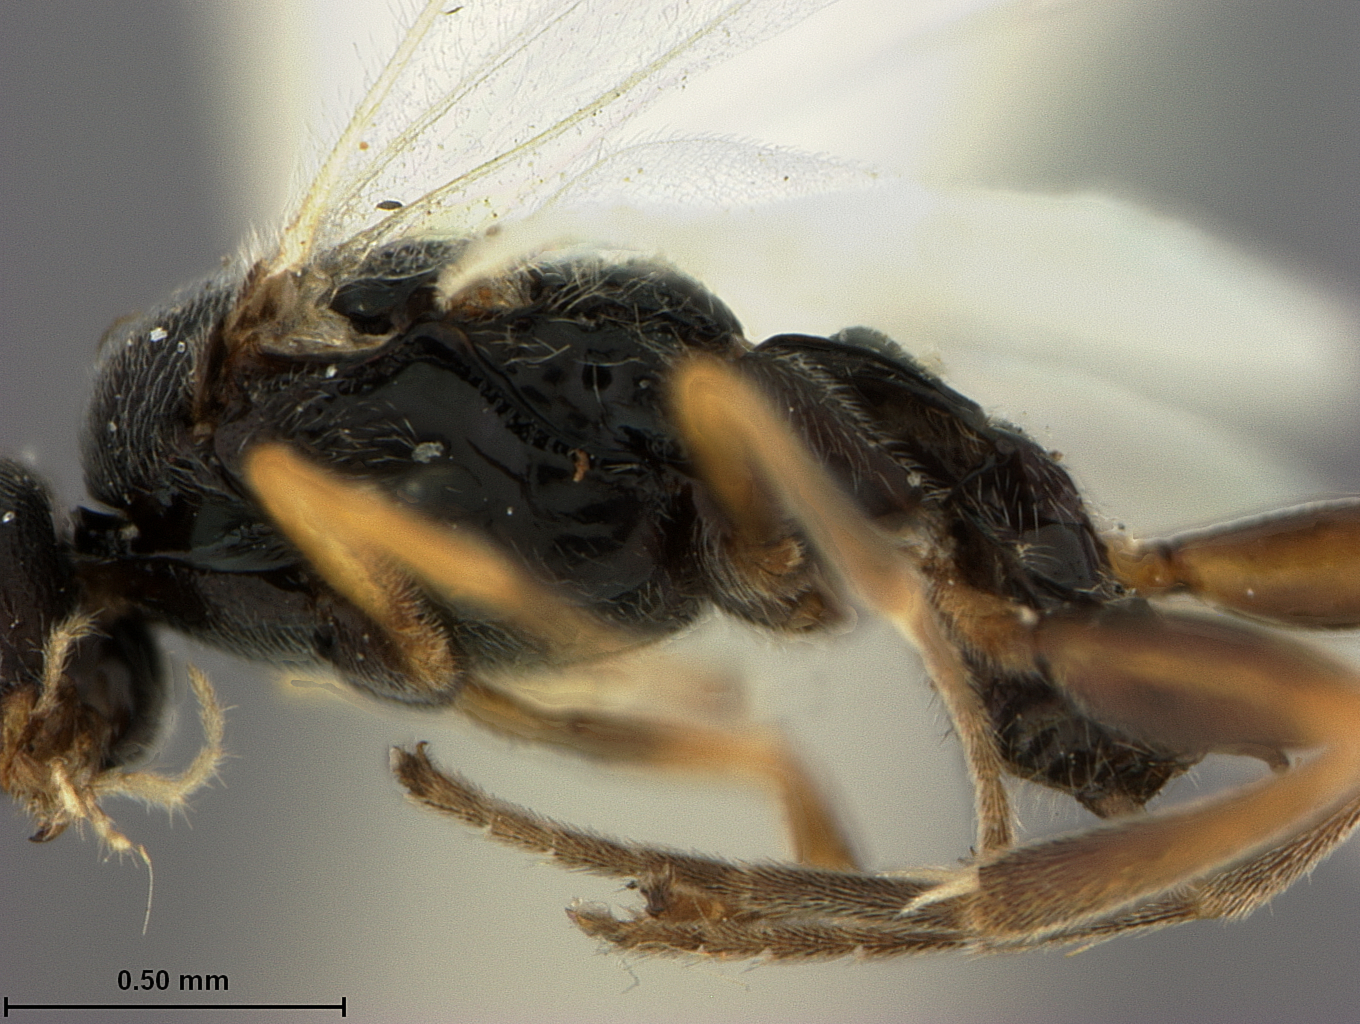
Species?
Urogaster albinervis
